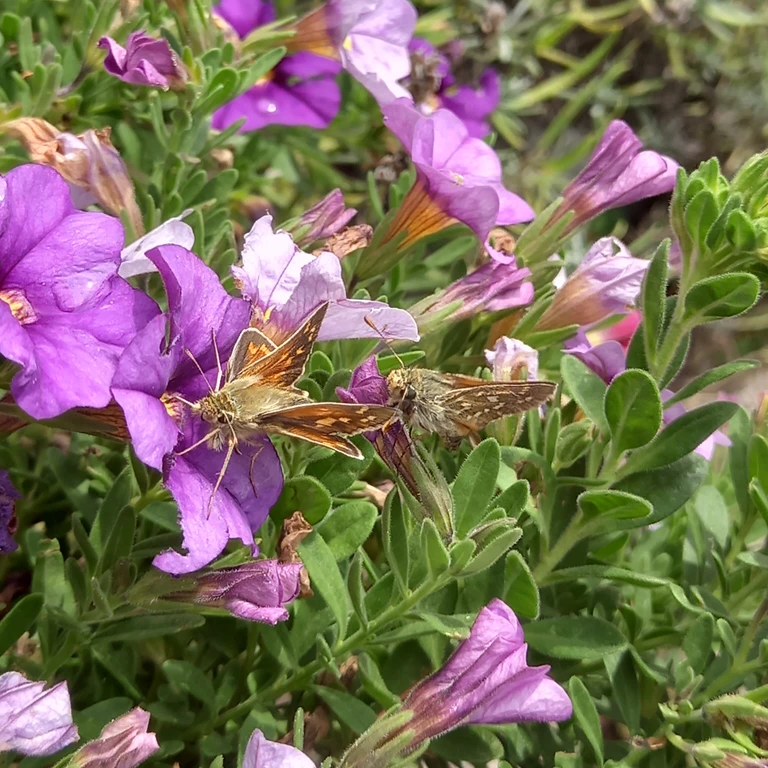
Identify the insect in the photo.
Hesperia comma
